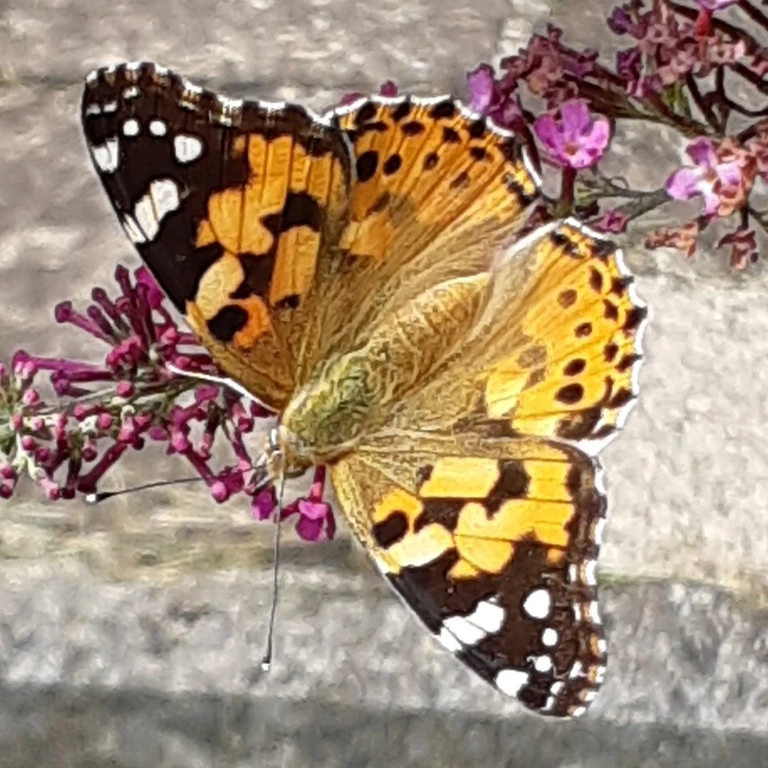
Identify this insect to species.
Vanessa cardui
